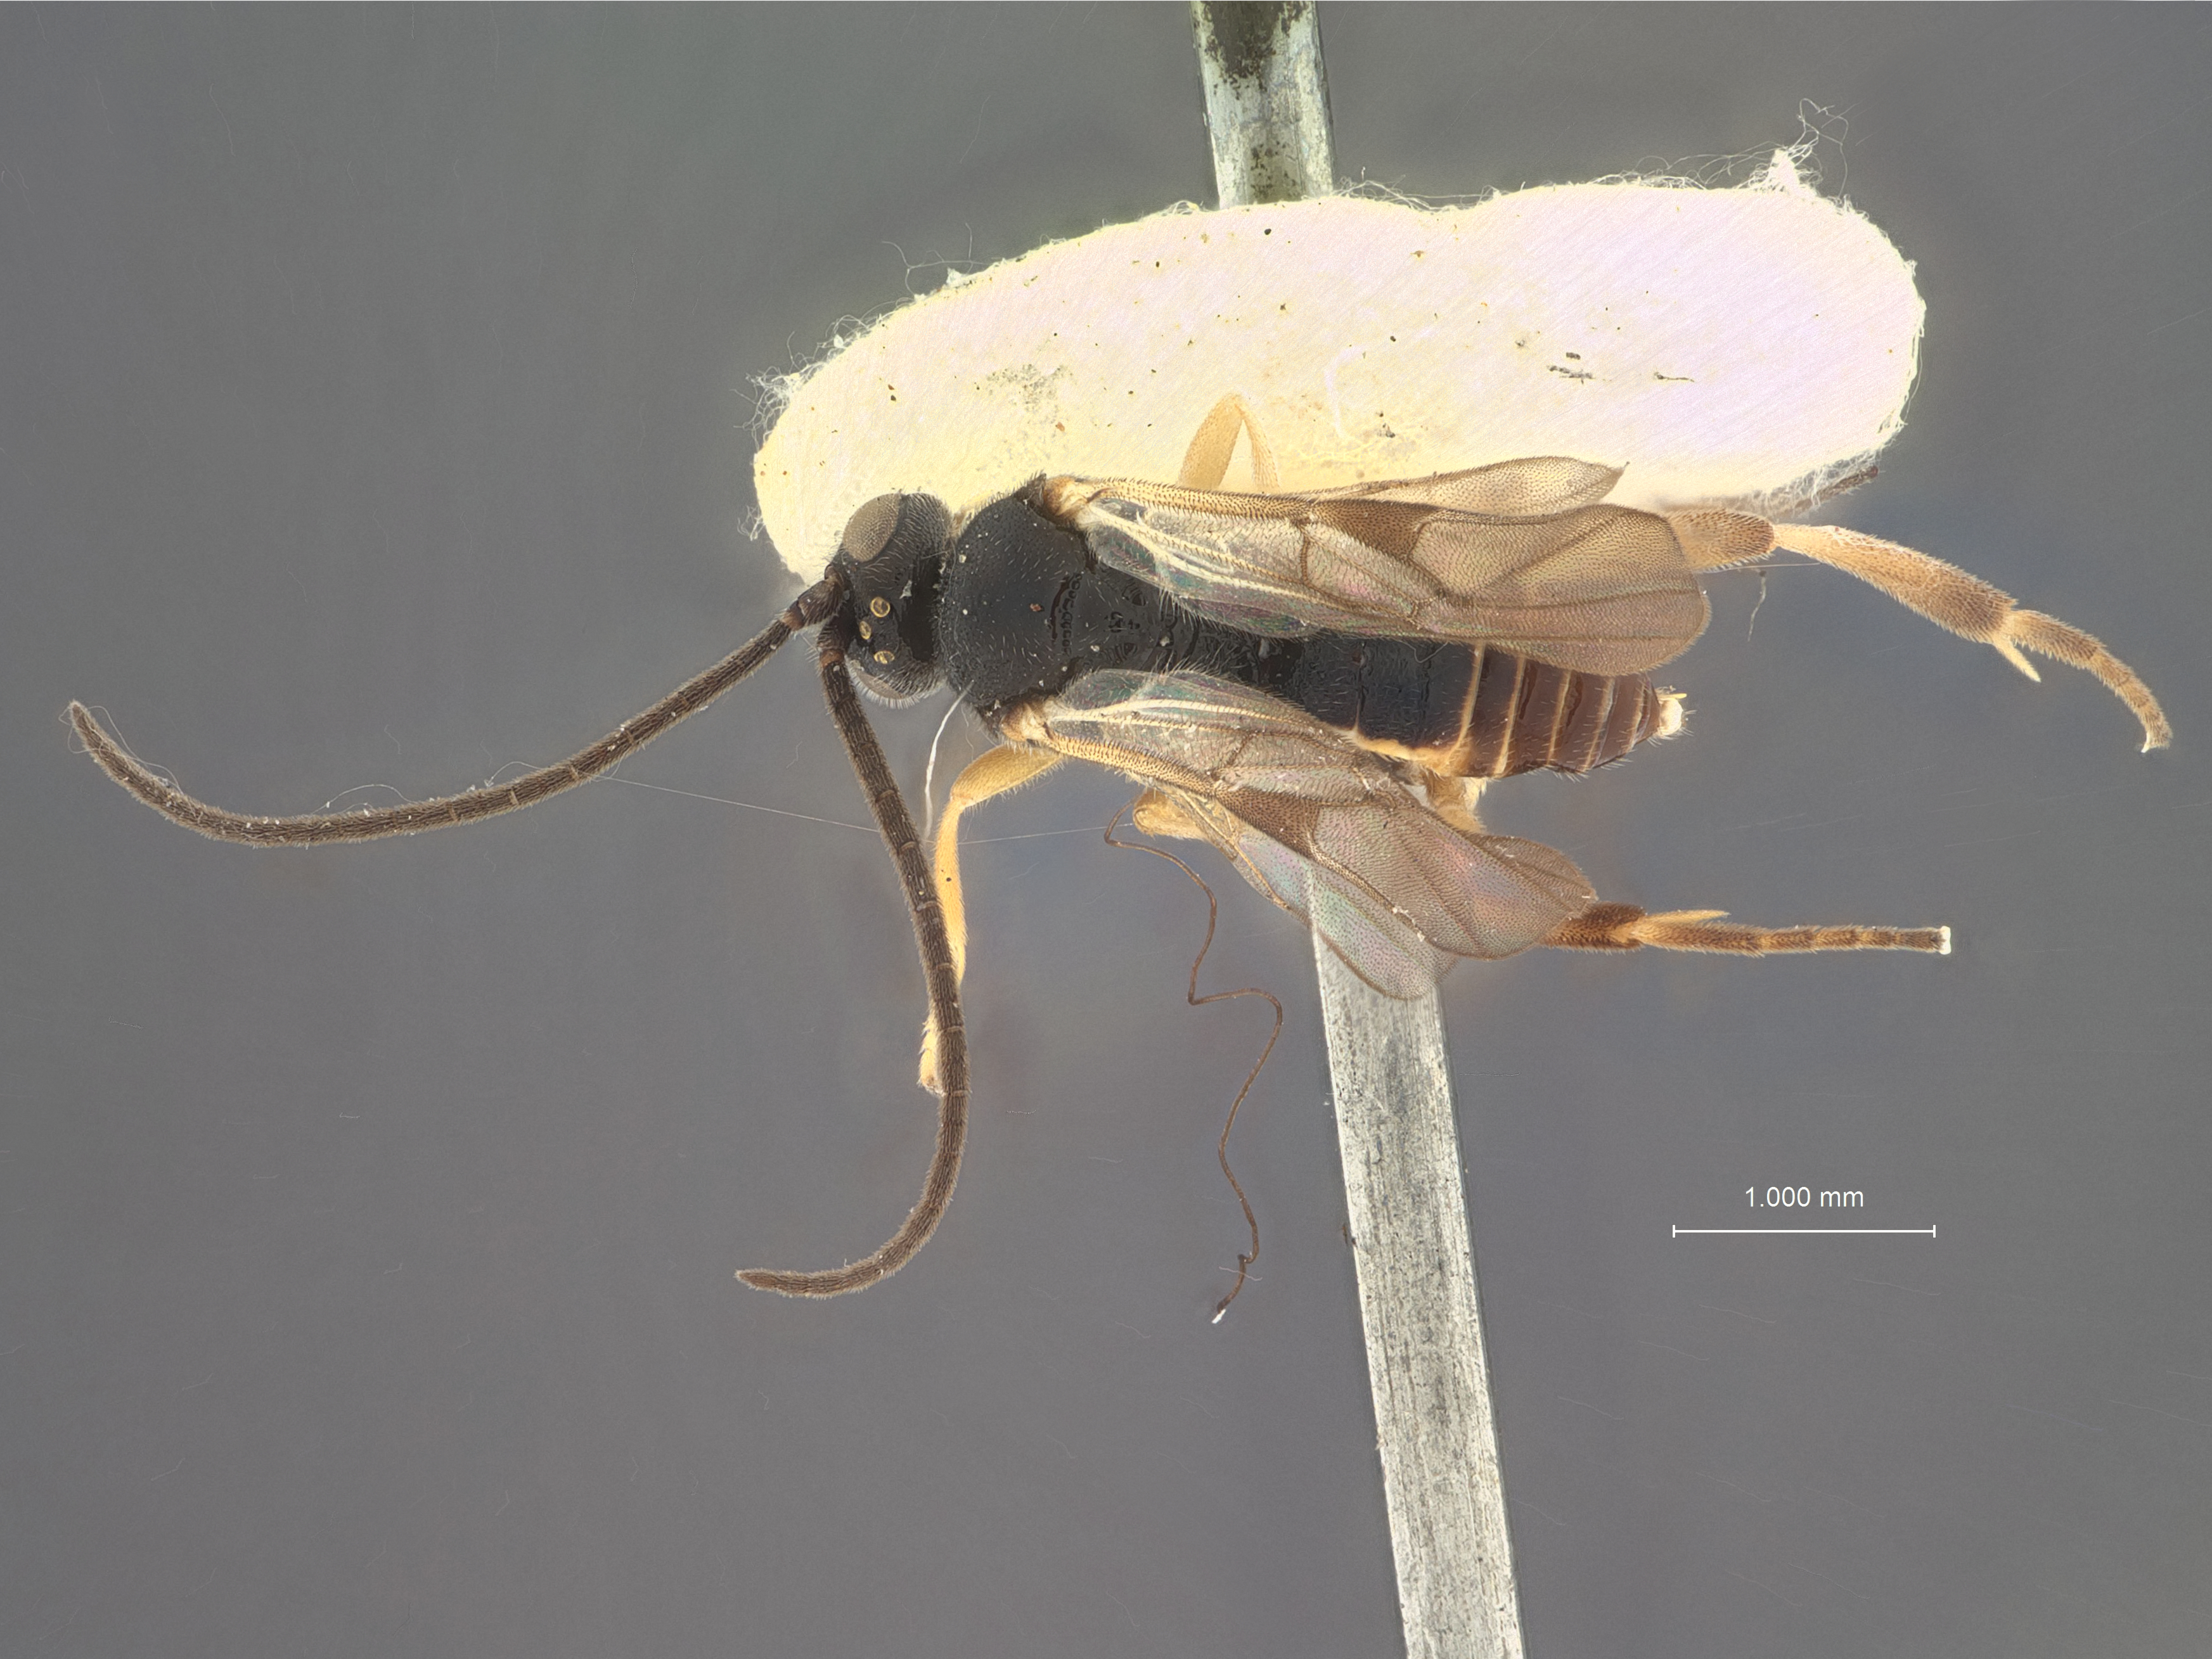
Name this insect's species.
Microgaster swammerdamiae
